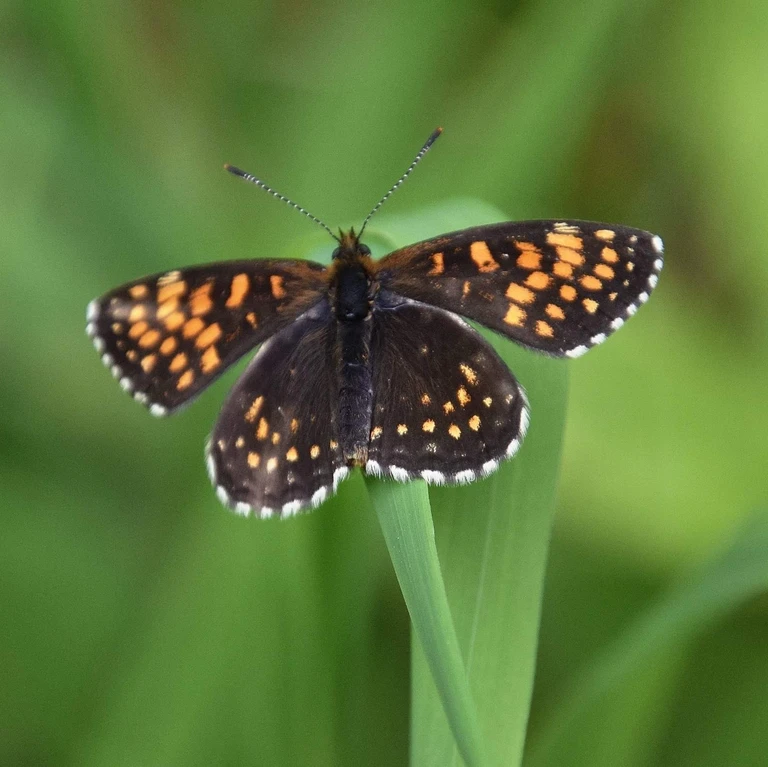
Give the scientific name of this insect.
Melitaea diamina
